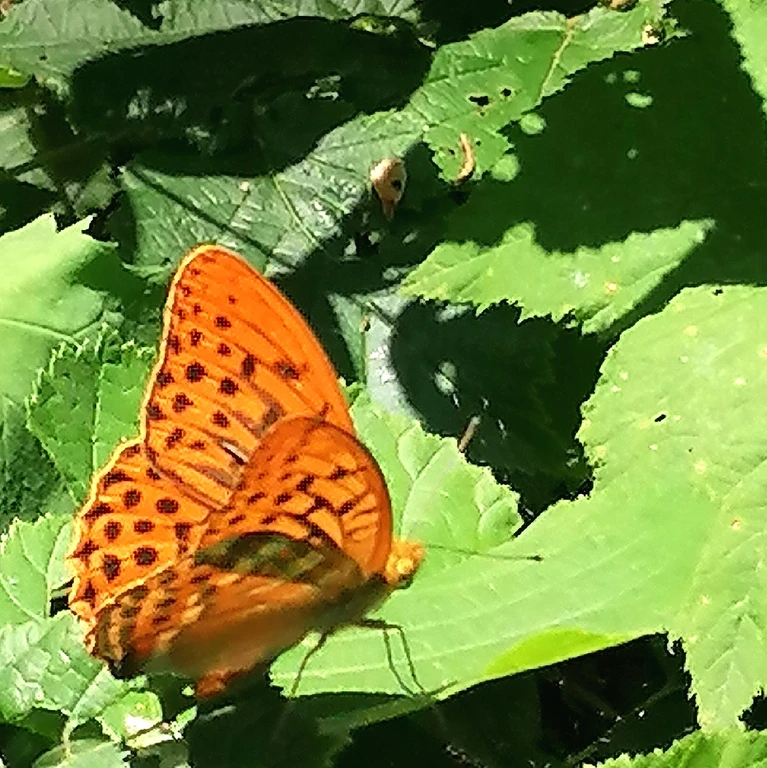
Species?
Argynnis paphia
